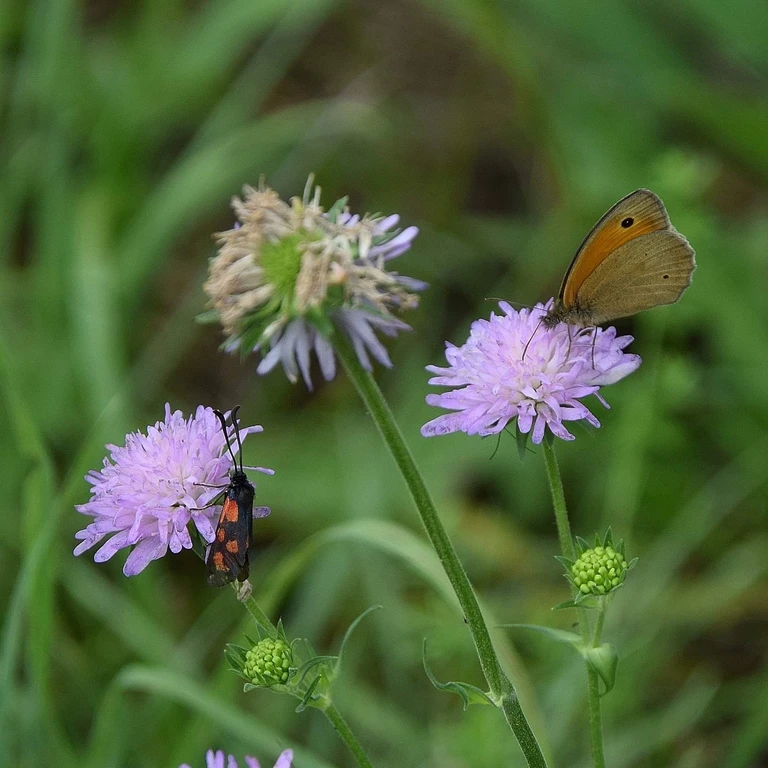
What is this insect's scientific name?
Maniola jurtina
